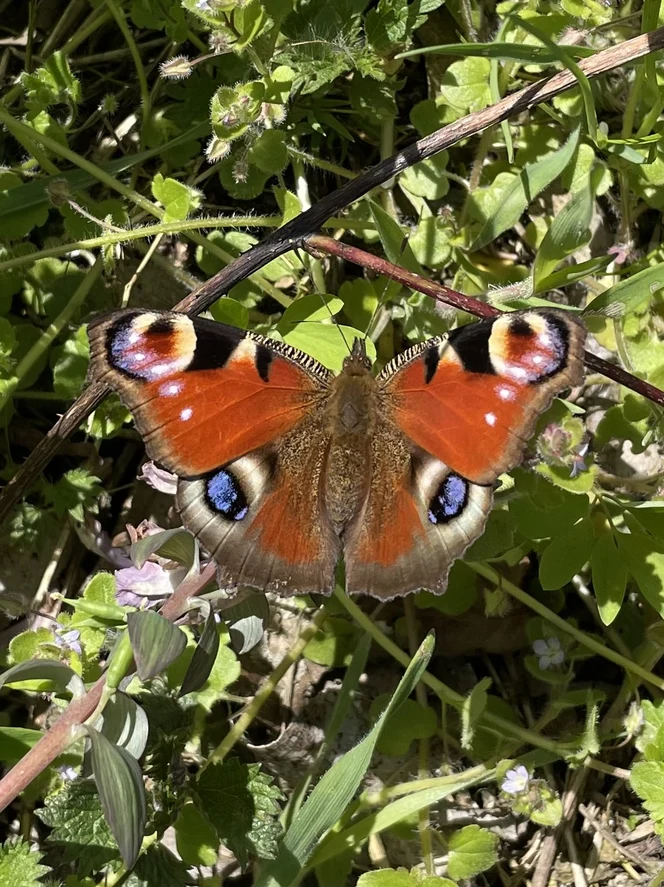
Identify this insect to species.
Aglais io
